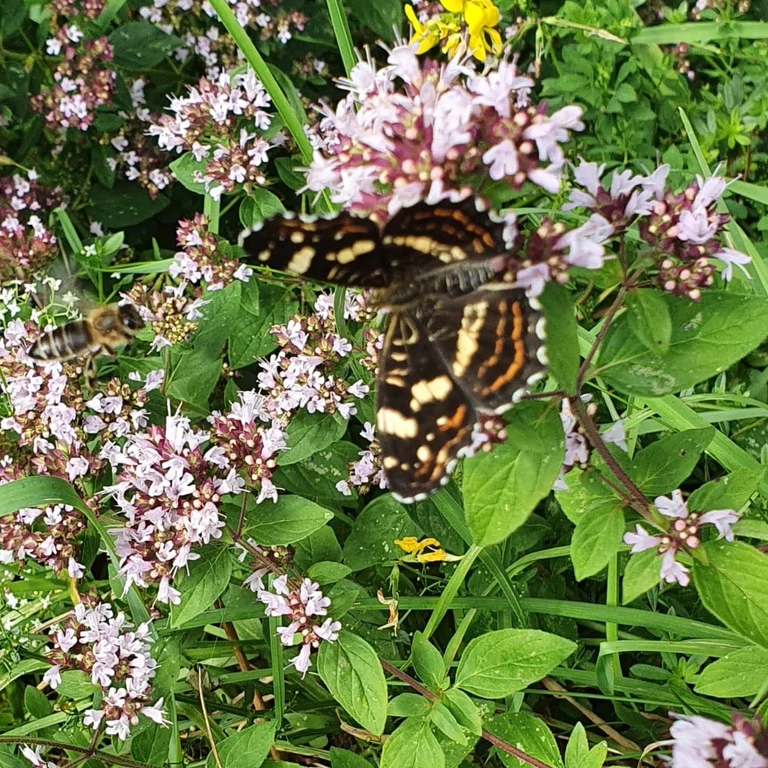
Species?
Araschnia levana
